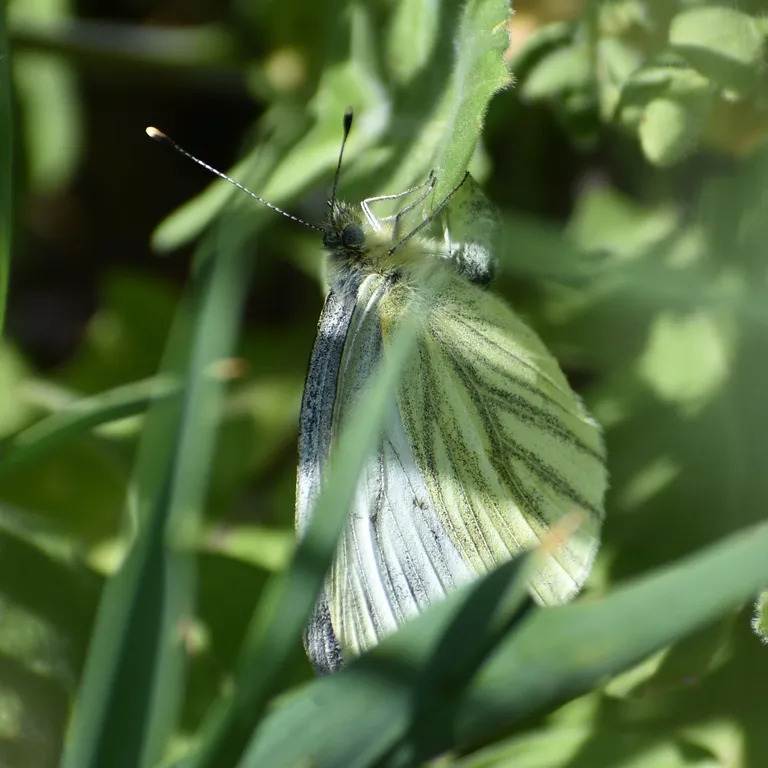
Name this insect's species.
Pieris napi
